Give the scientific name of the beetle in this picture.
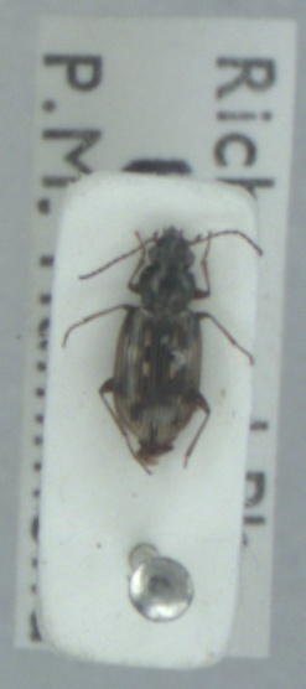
Bembidion varium
